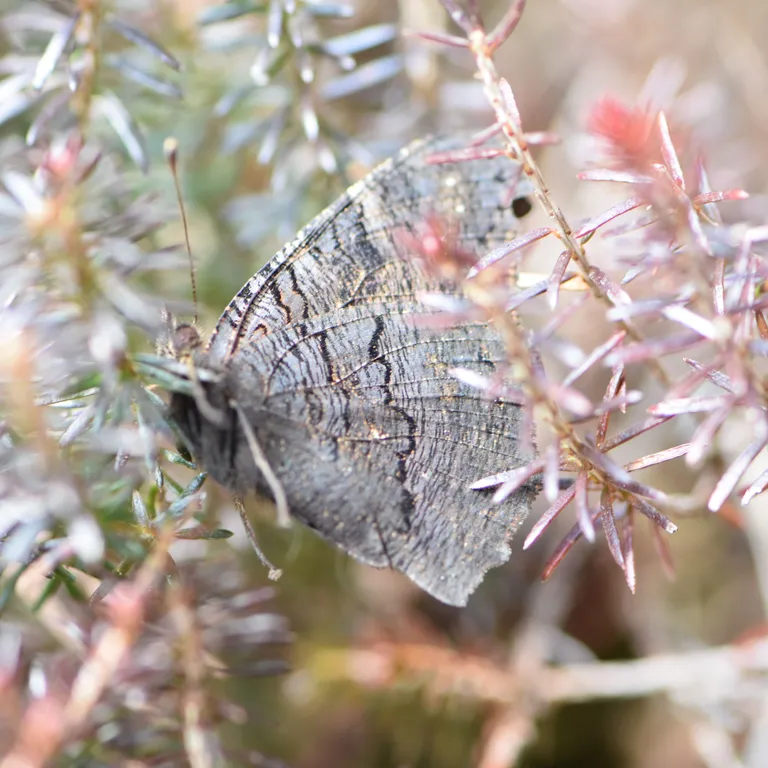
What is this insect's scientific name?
Aglais io
